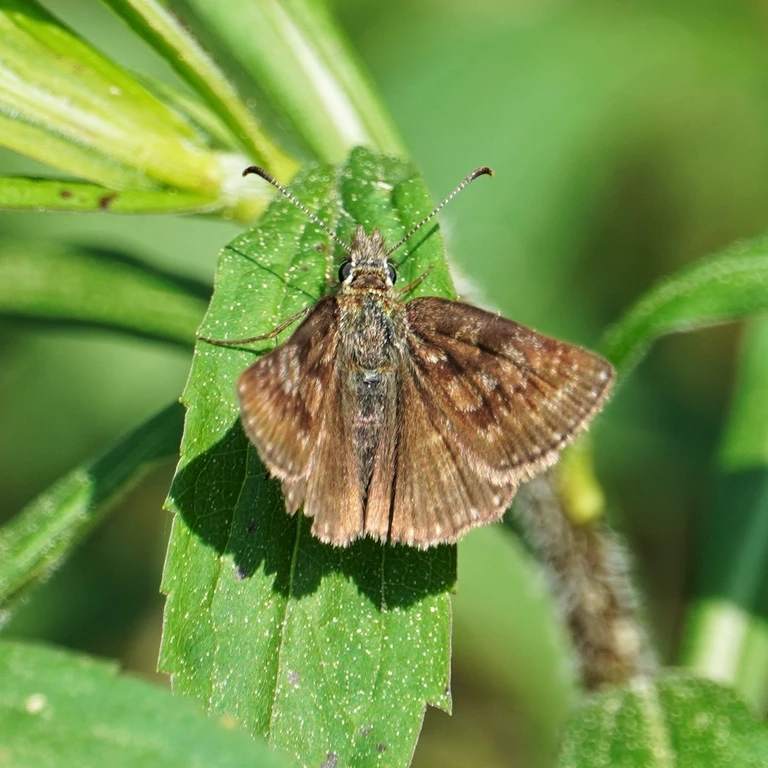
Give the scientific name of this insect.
Erynnis tages
